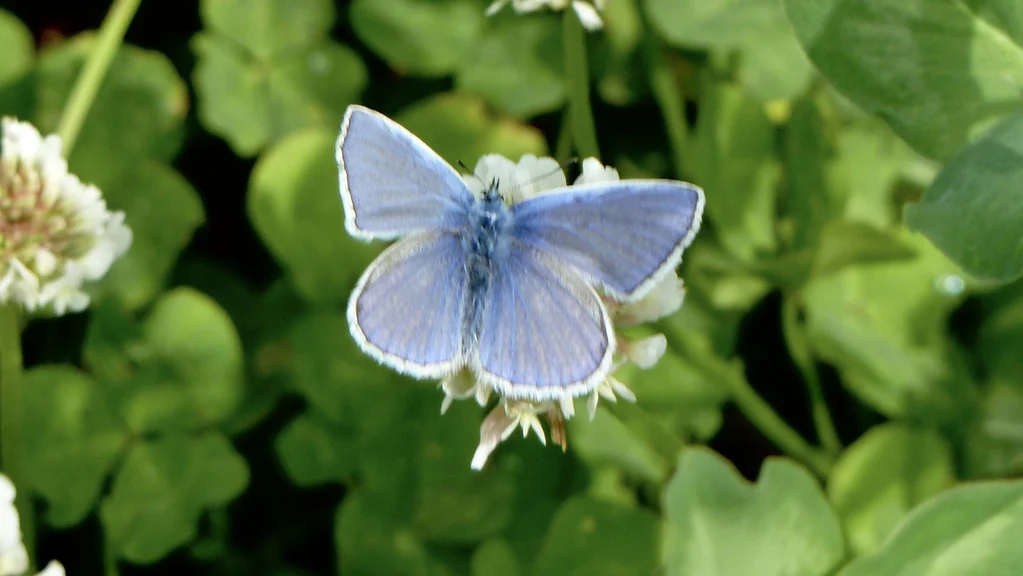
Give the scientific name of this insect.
Polyommatus icarus
